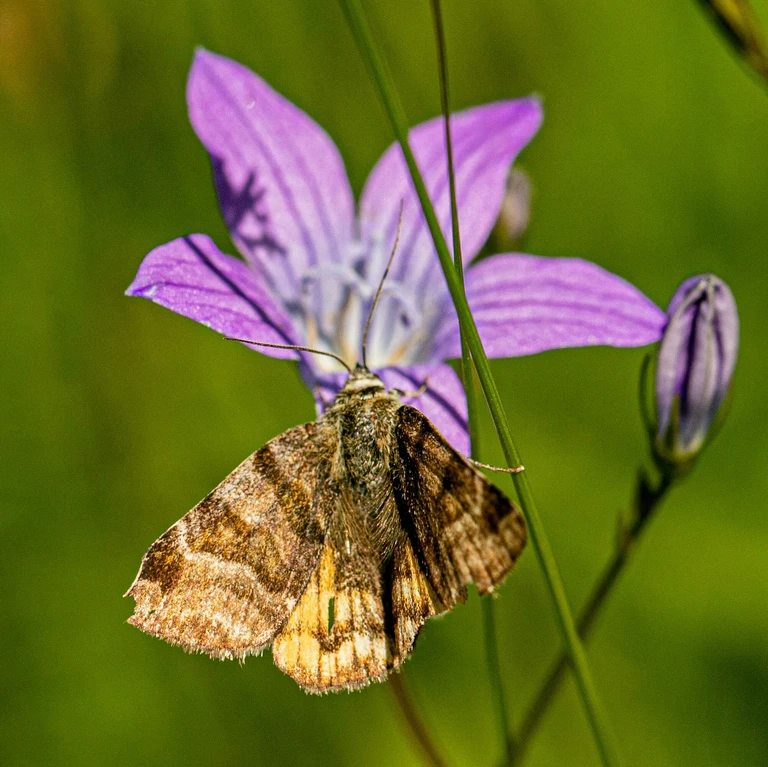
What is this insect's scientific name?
Euclidia glyphica
